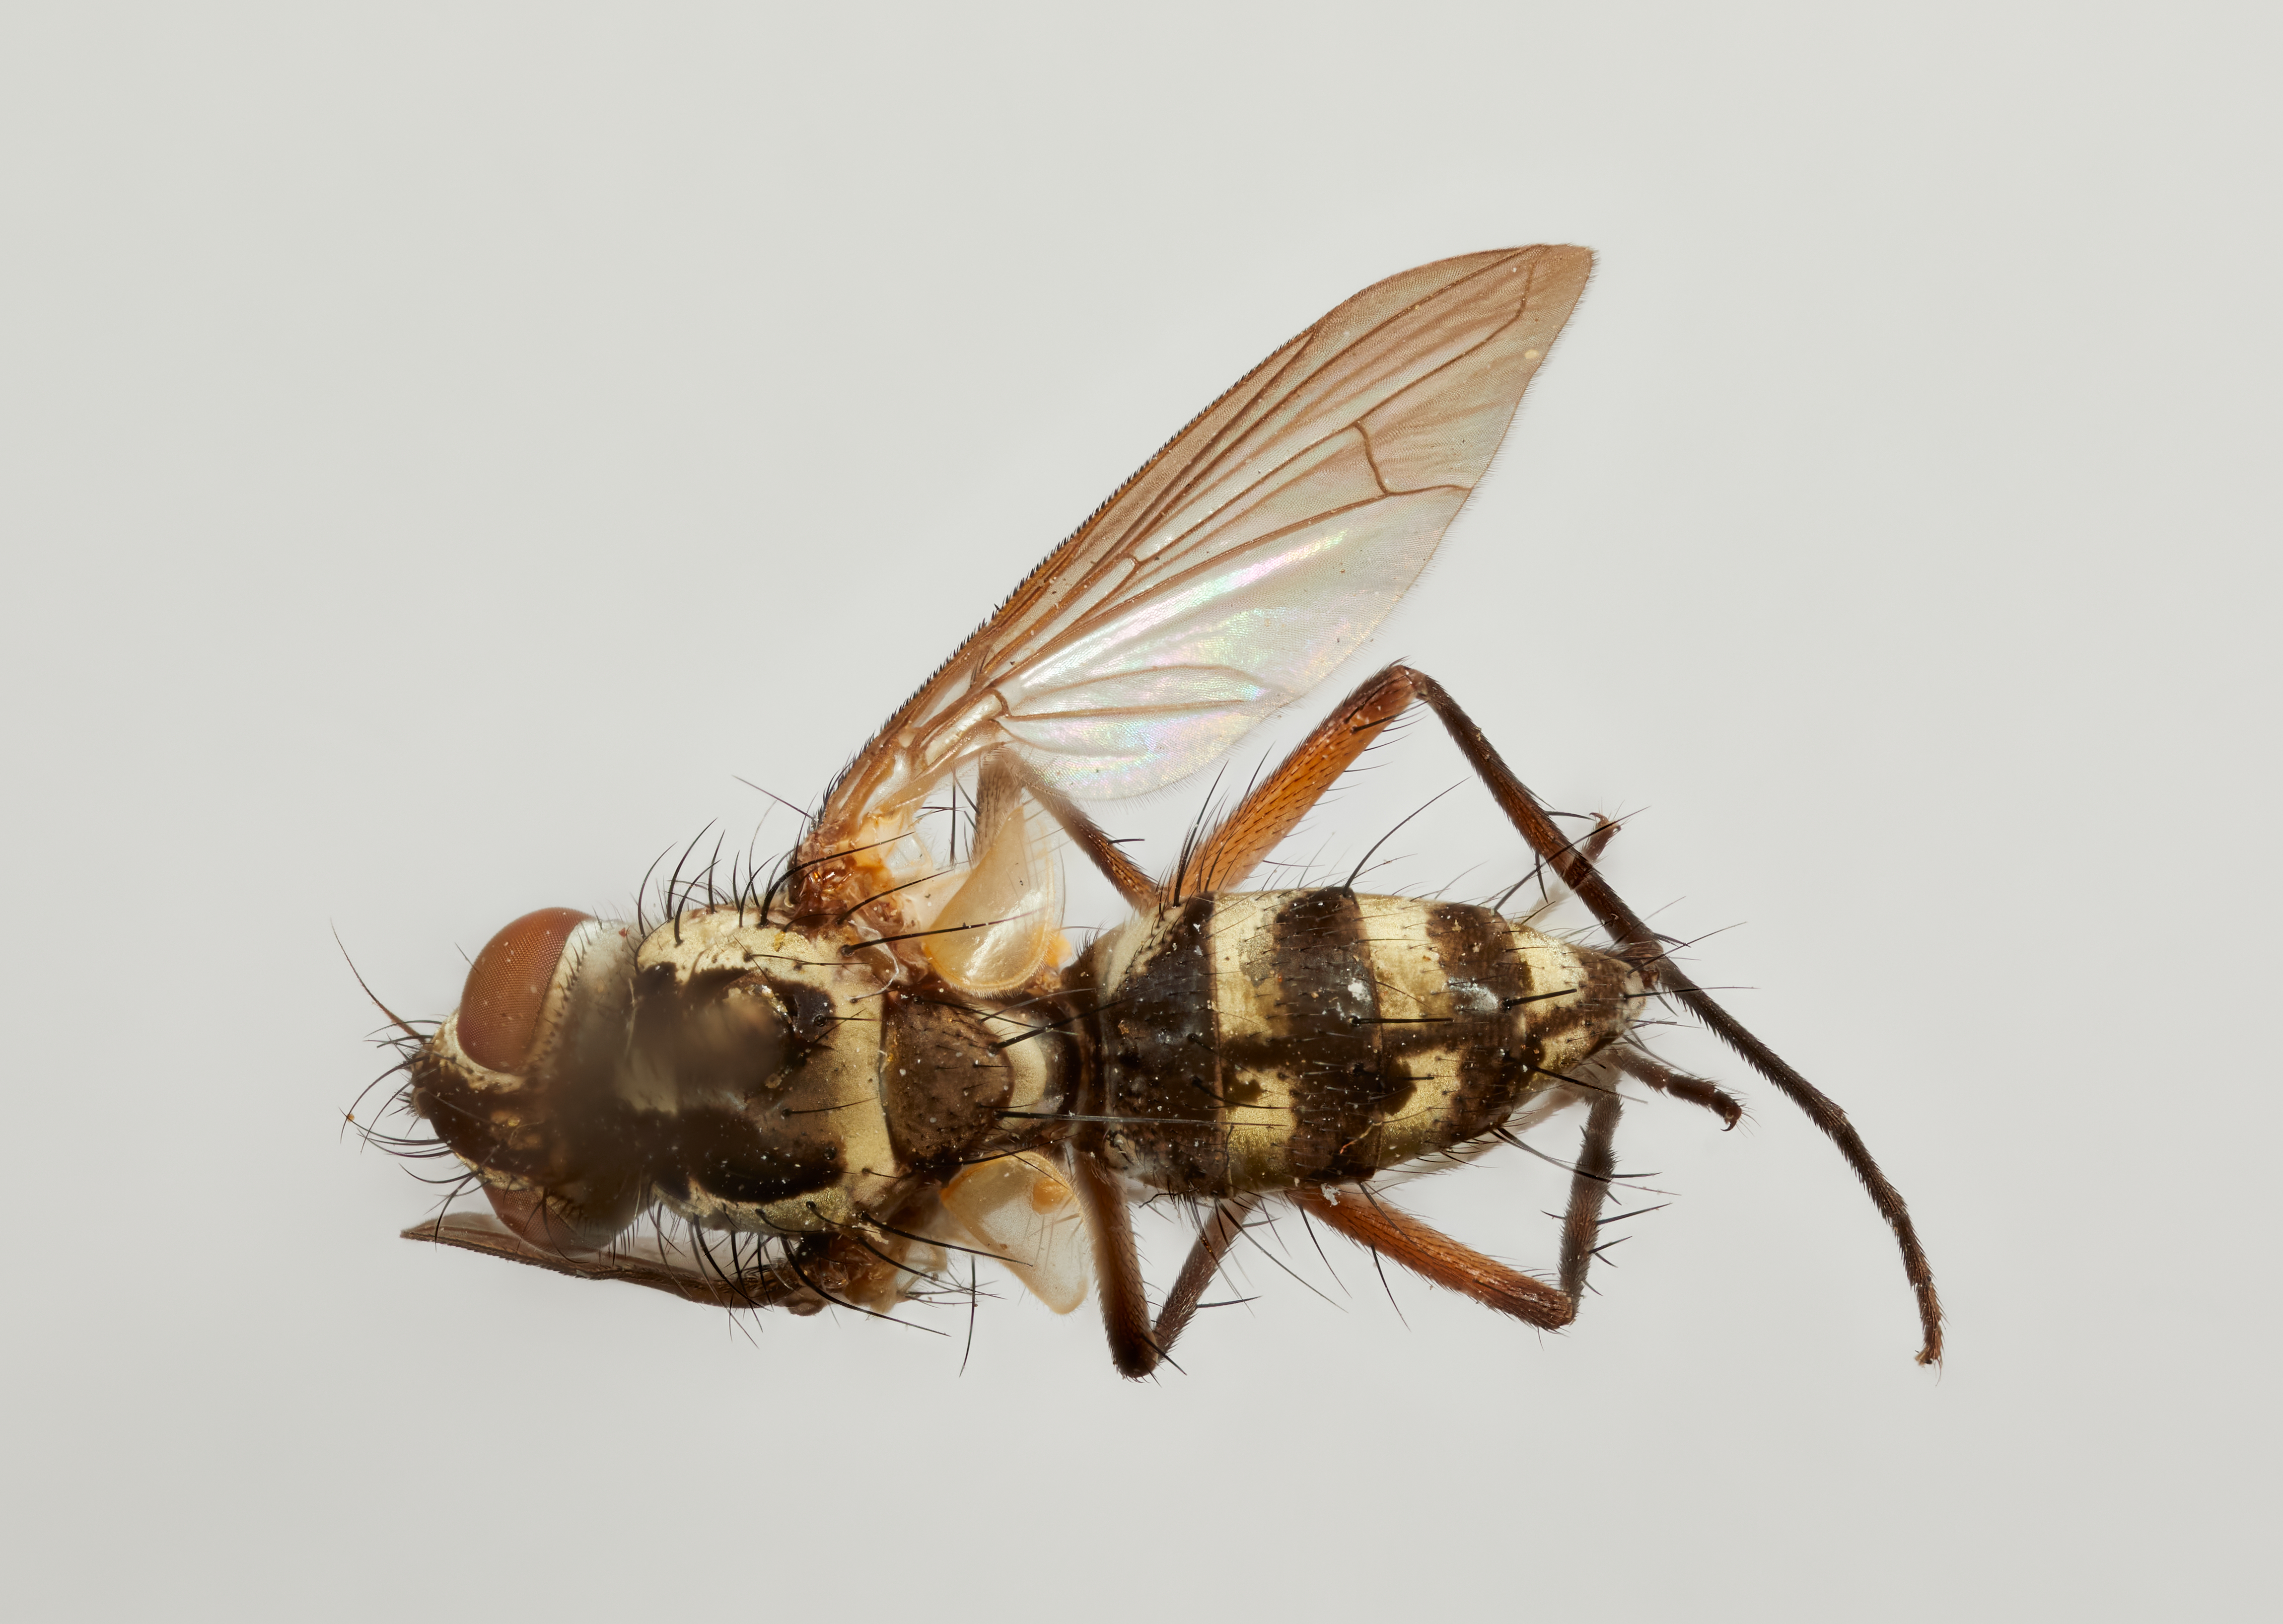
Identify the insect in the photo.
Rhombothyriops elegans
